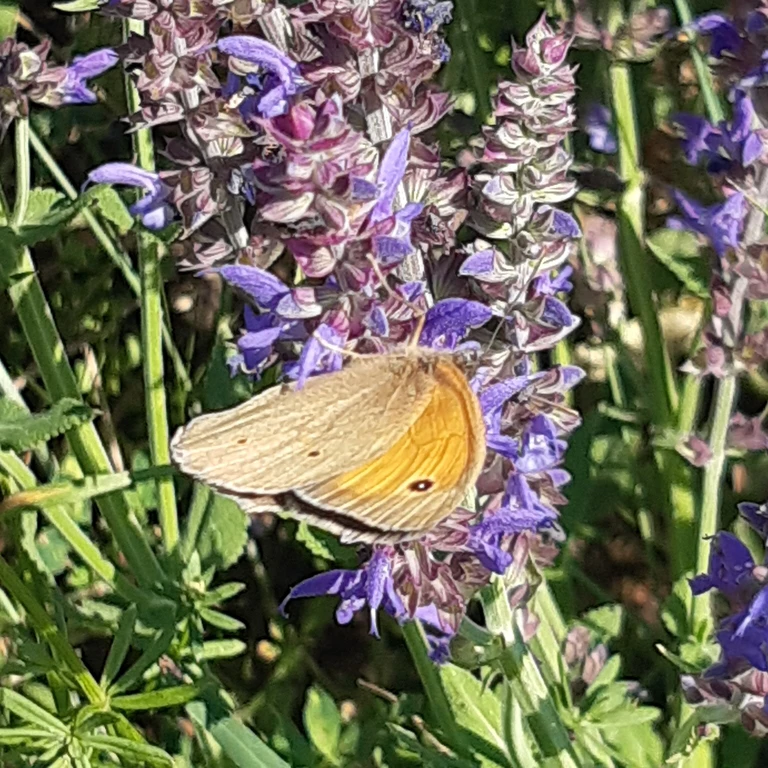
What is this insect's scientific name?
Maniola jurtina
